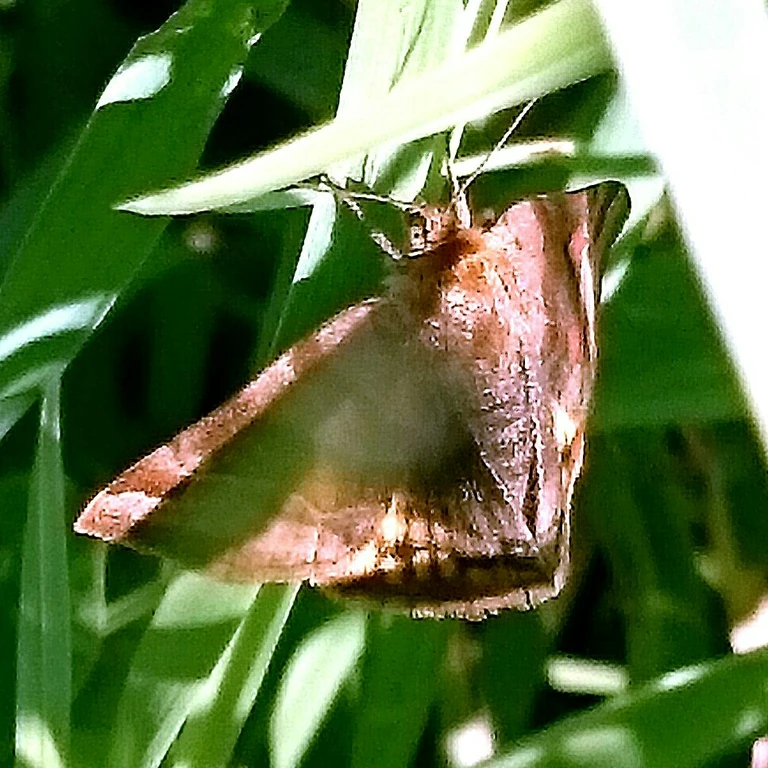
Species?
Euclidia glyphica
